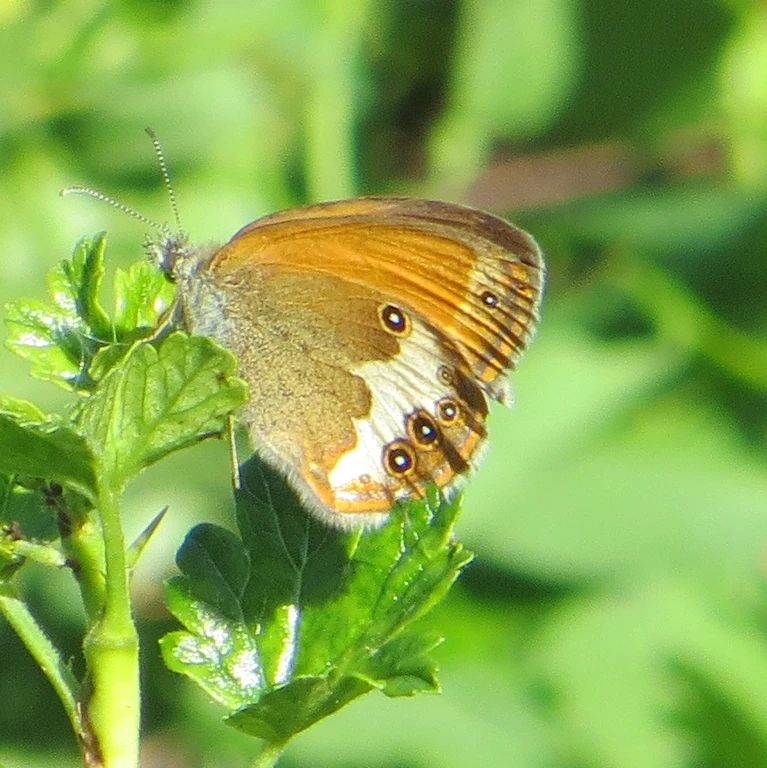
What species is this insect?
Coenonympha arcania
